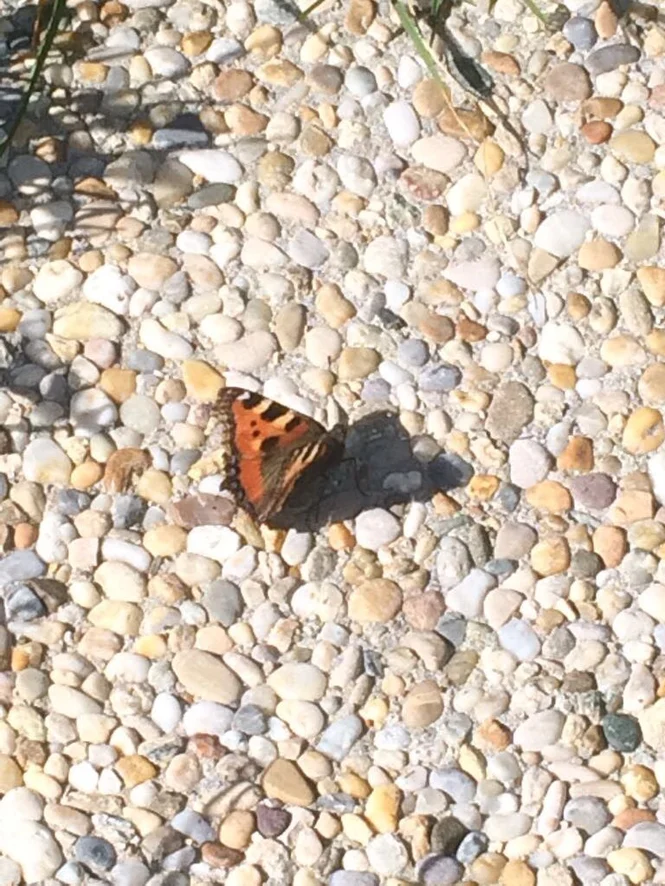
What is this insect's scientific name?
Aglais urticae
